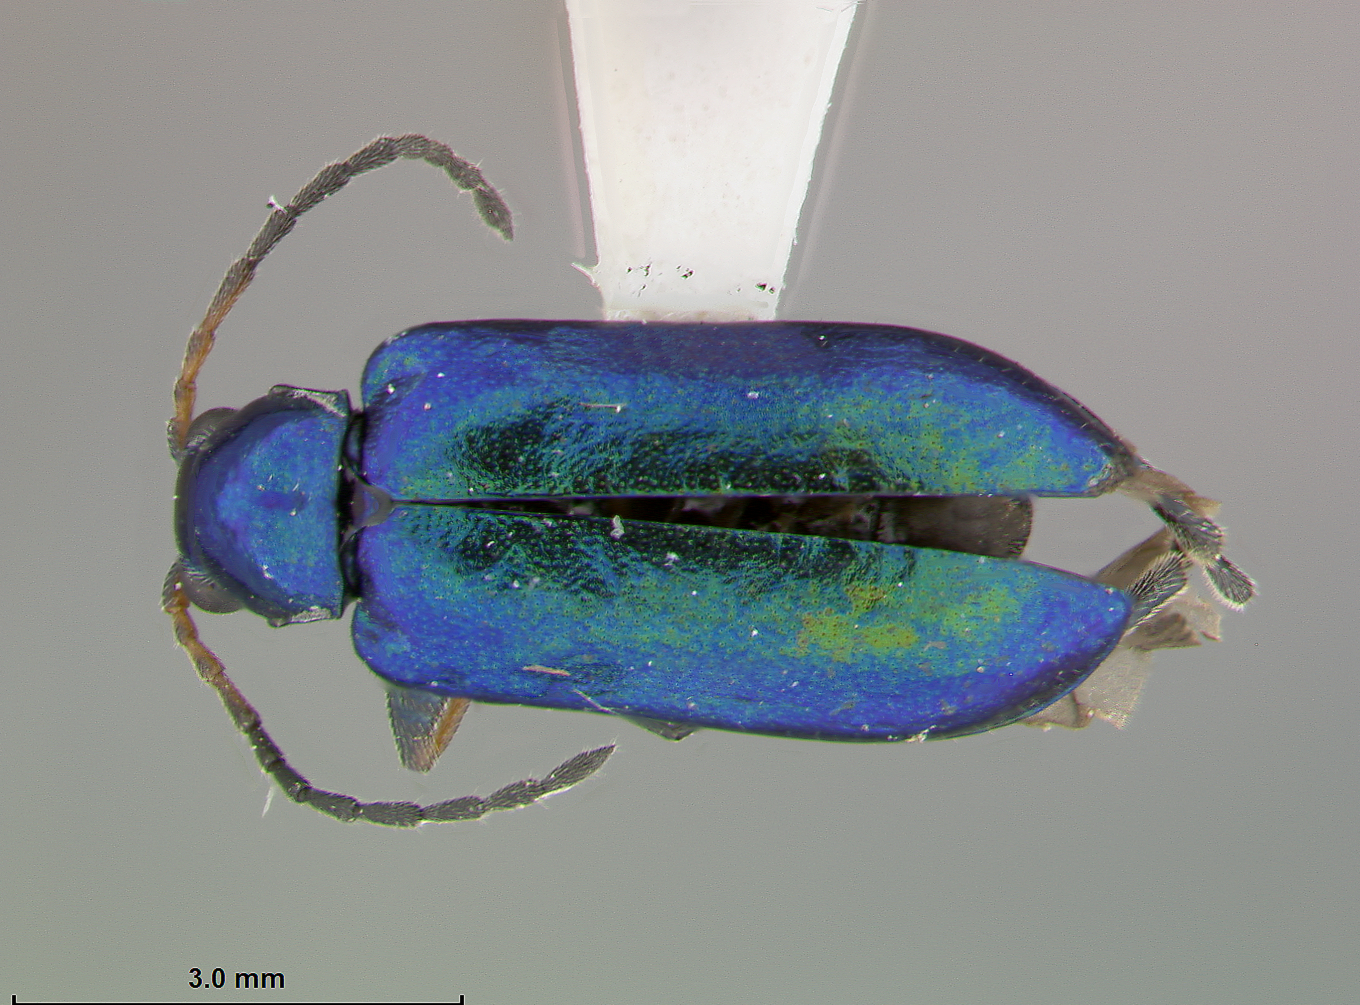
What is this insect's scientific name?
Pseudoluperus wilcoxi
